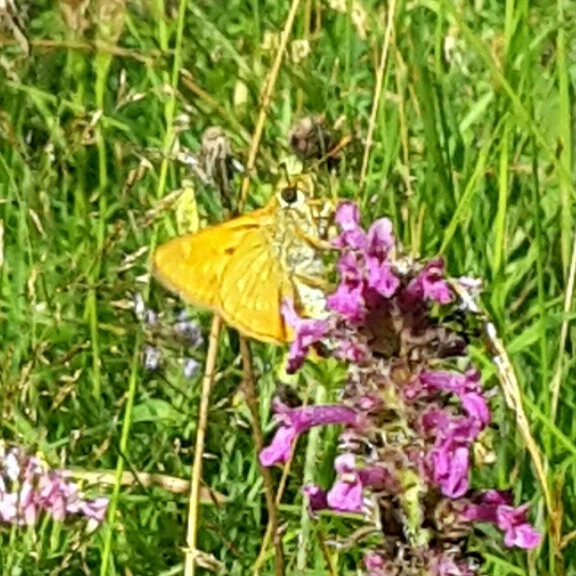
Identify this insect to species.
Ochlodes sylvanus (also Ochlodes venata)
